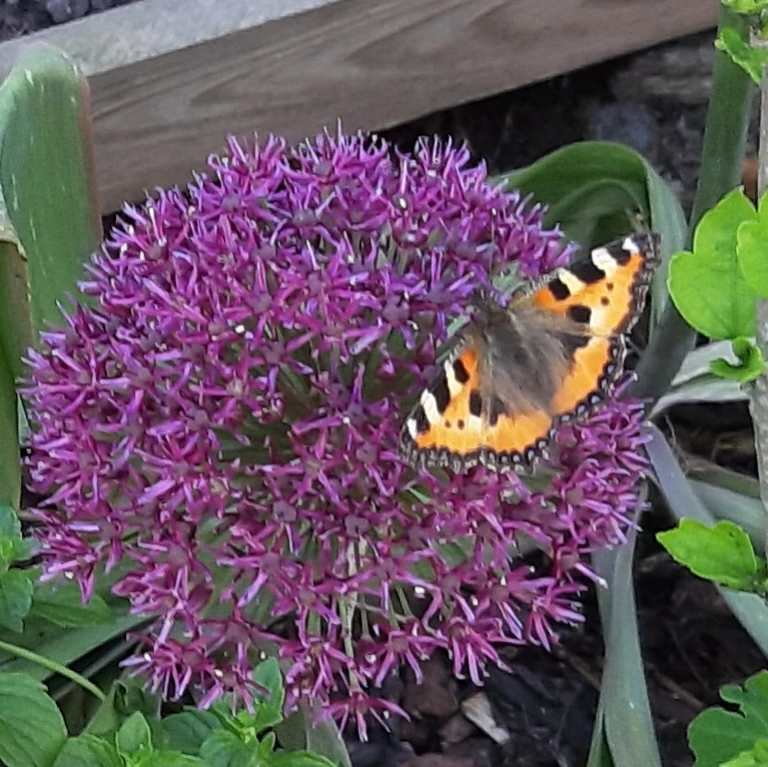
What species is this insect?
Aglais urticae
